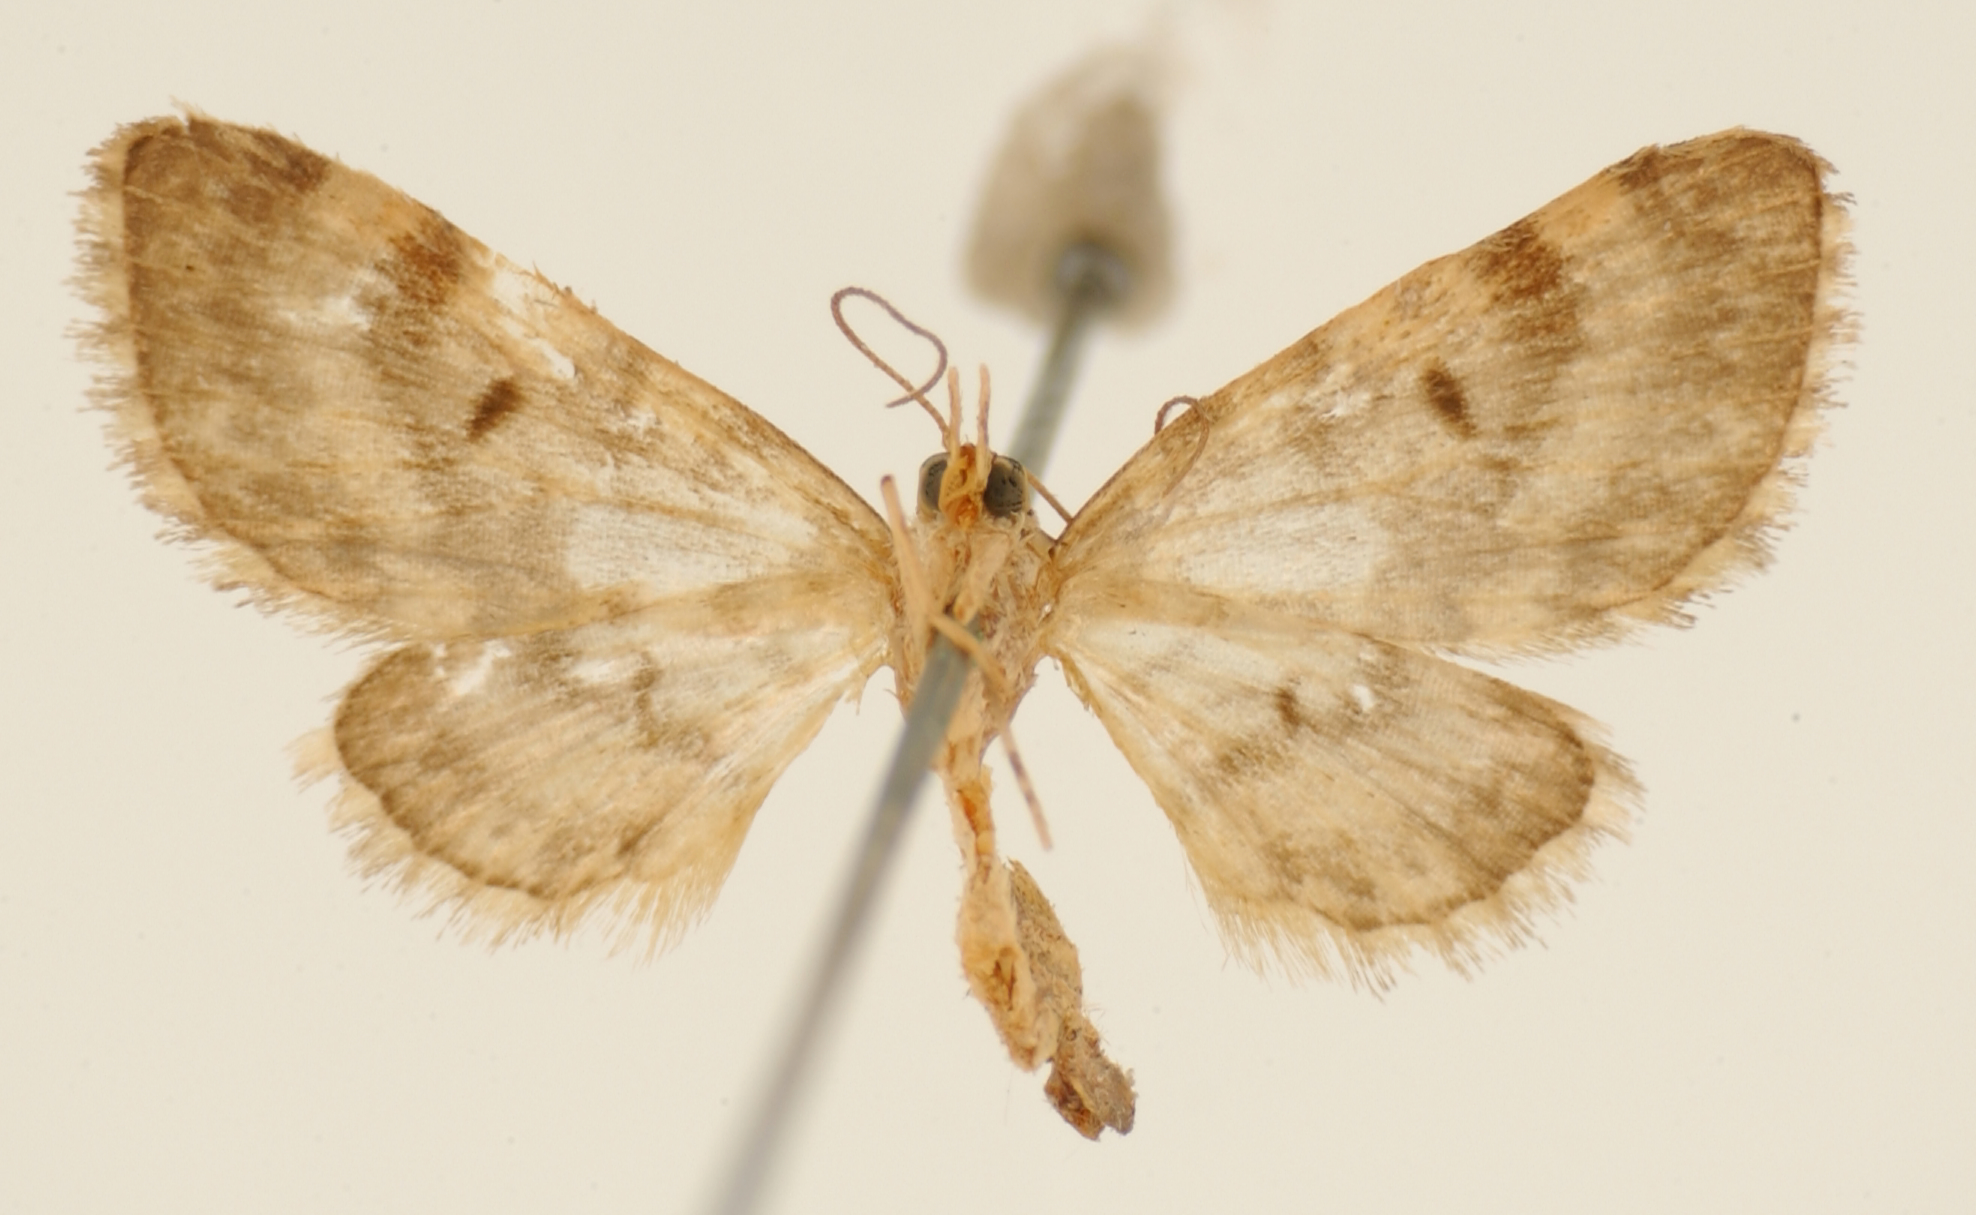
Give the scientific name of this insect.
Eupithecia dissors
